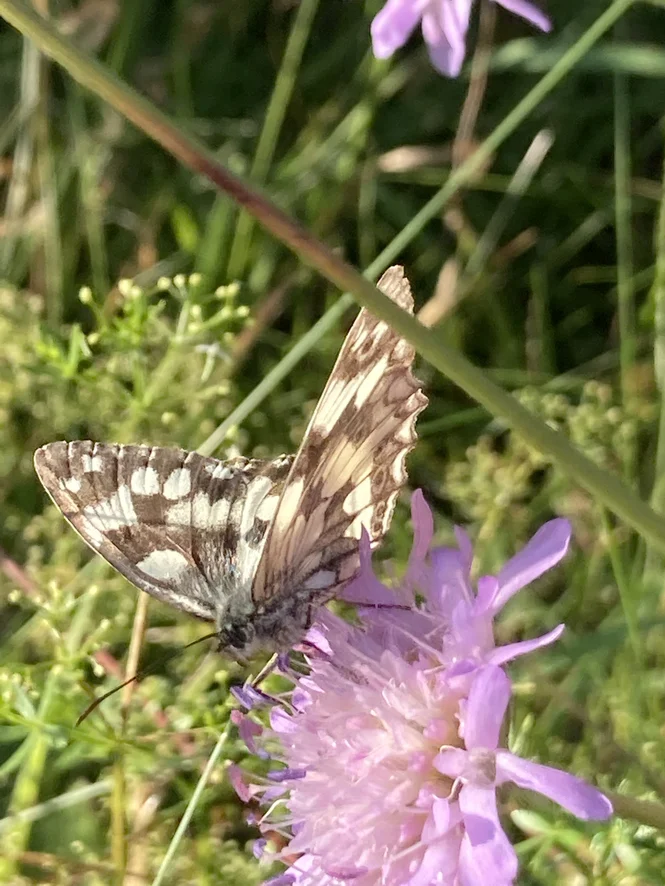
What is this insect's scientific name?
Melanargia galathea
